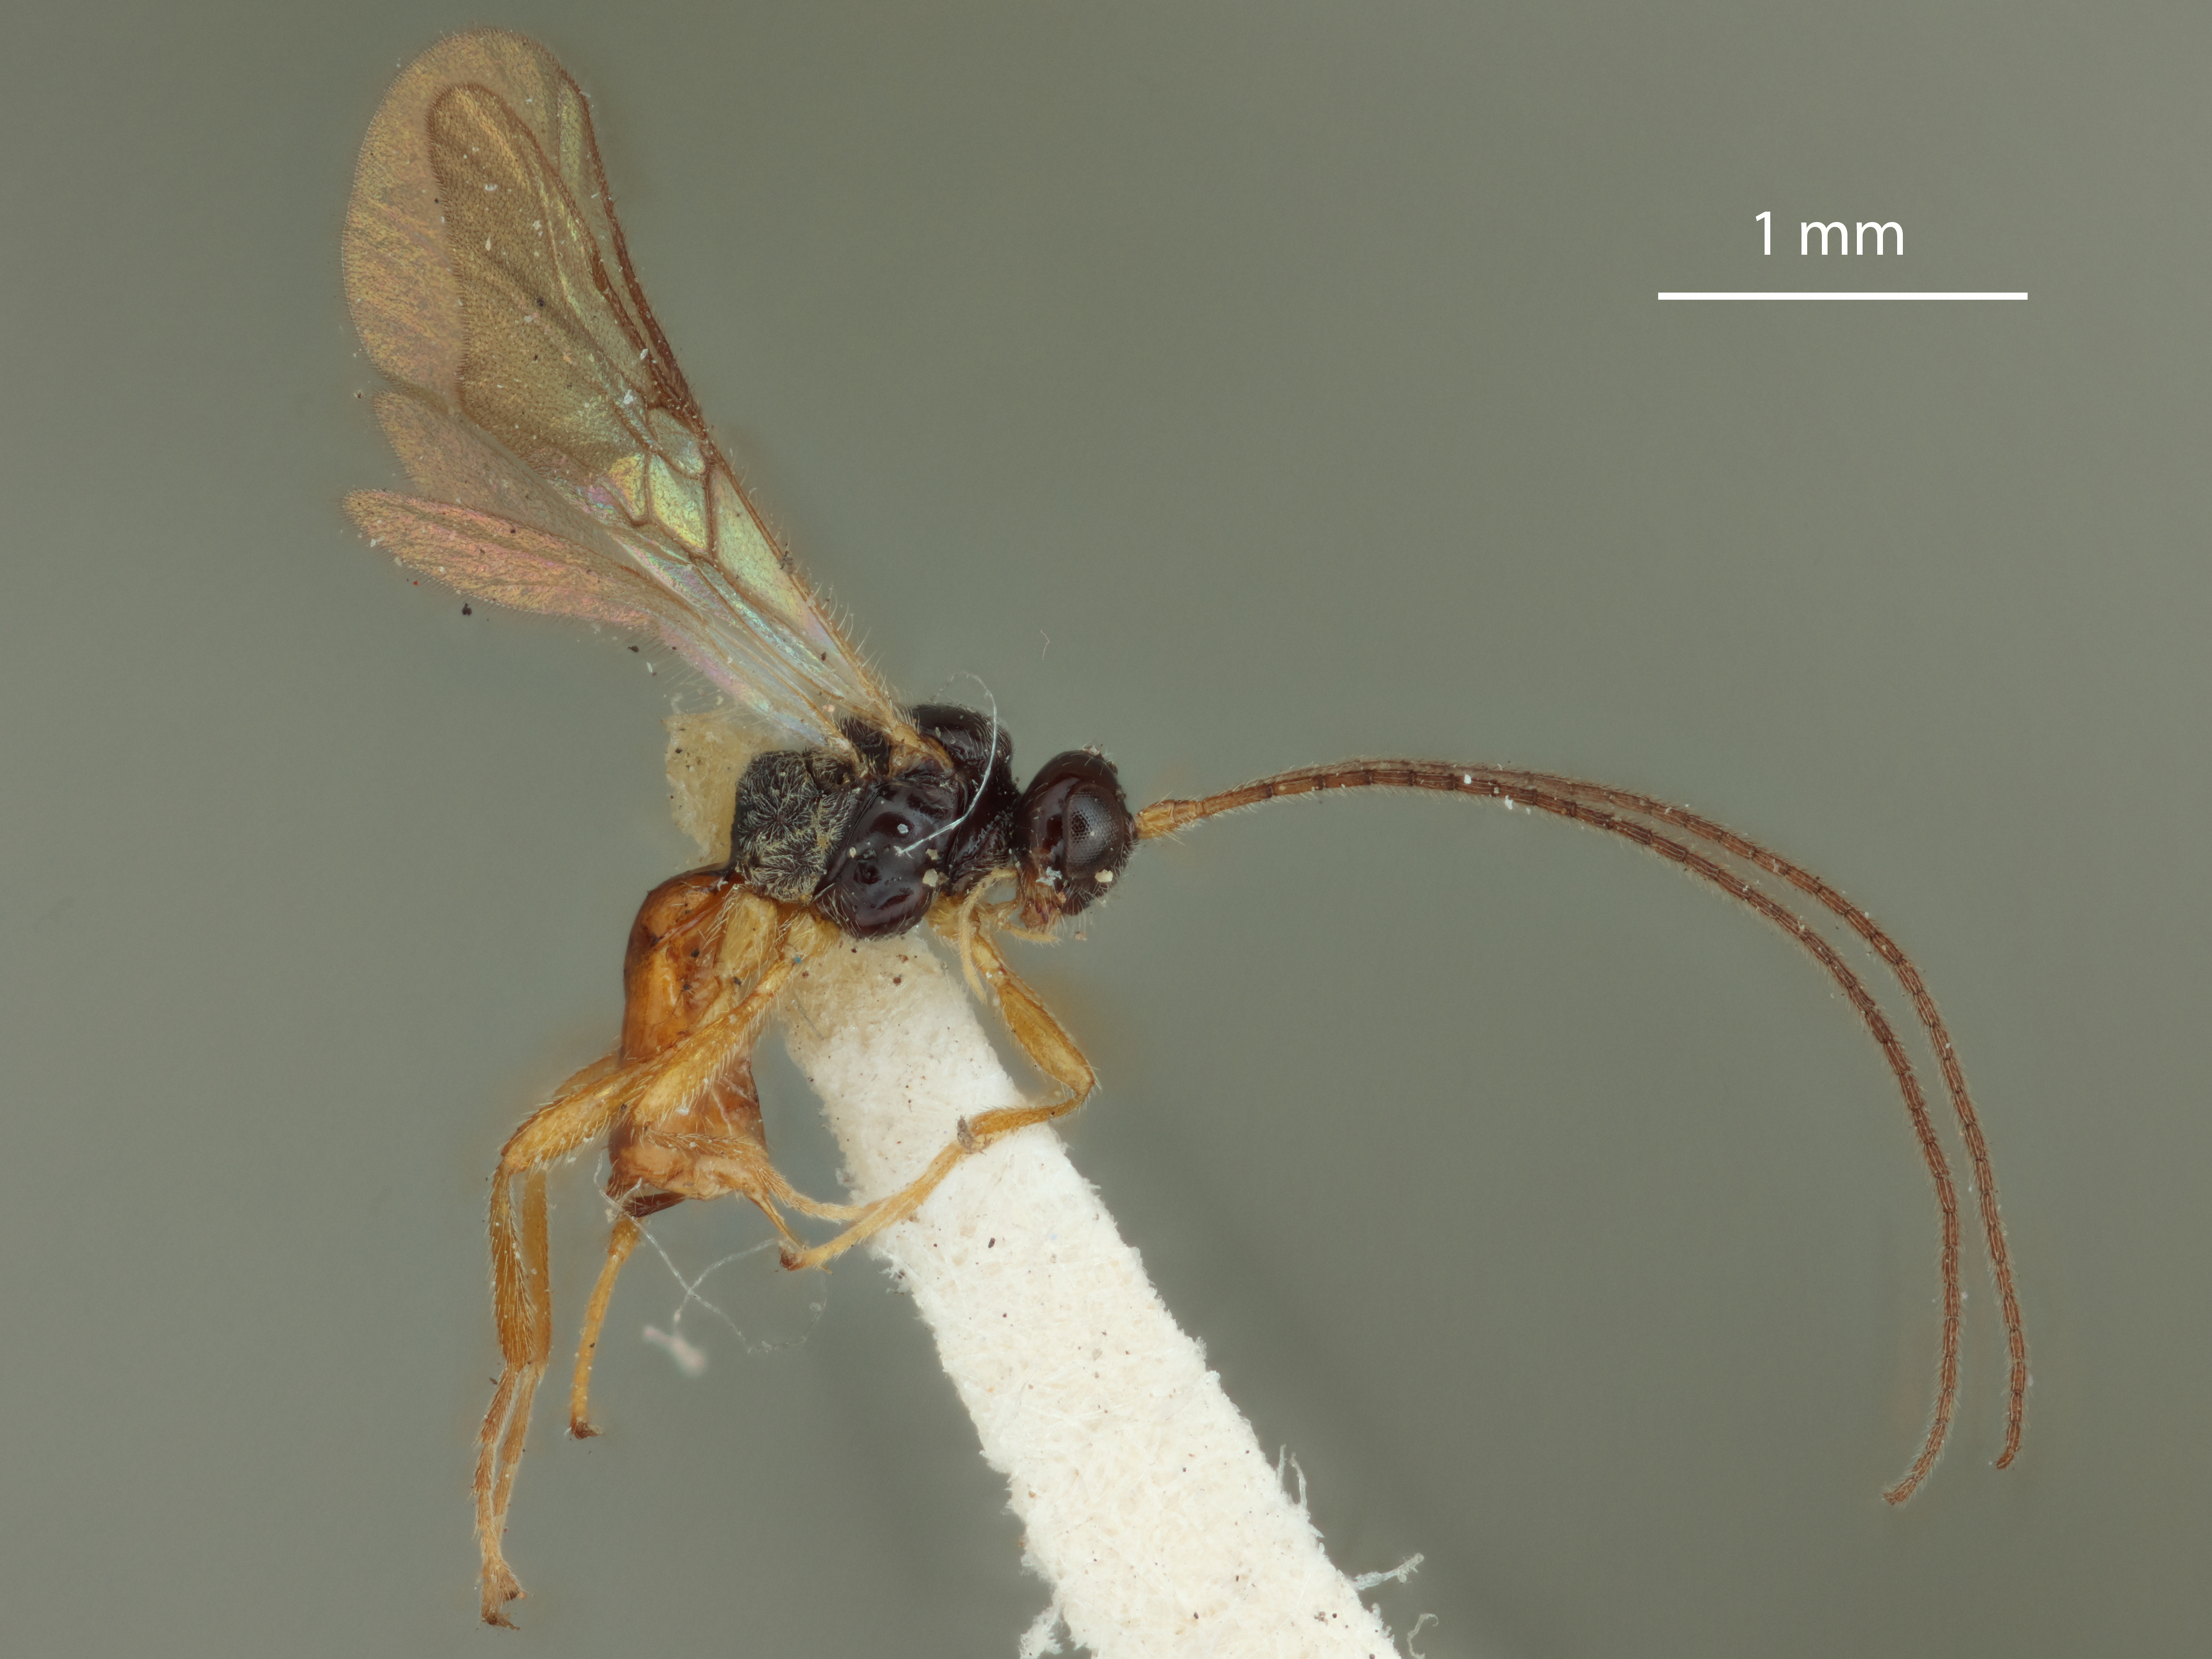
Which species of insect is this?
Dacnusa agromyzae
